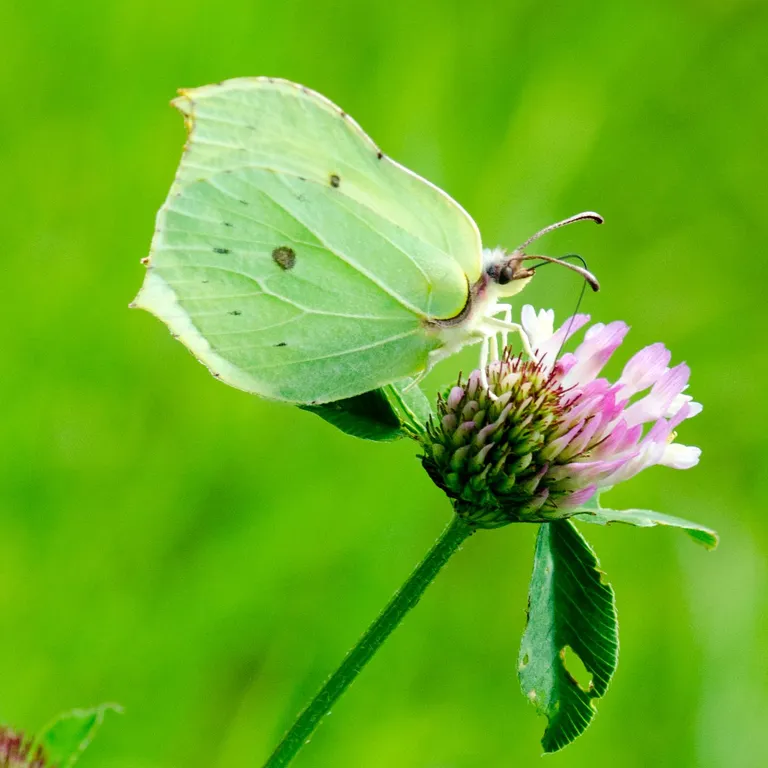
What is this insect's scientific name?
Gonepteryx rhamni
